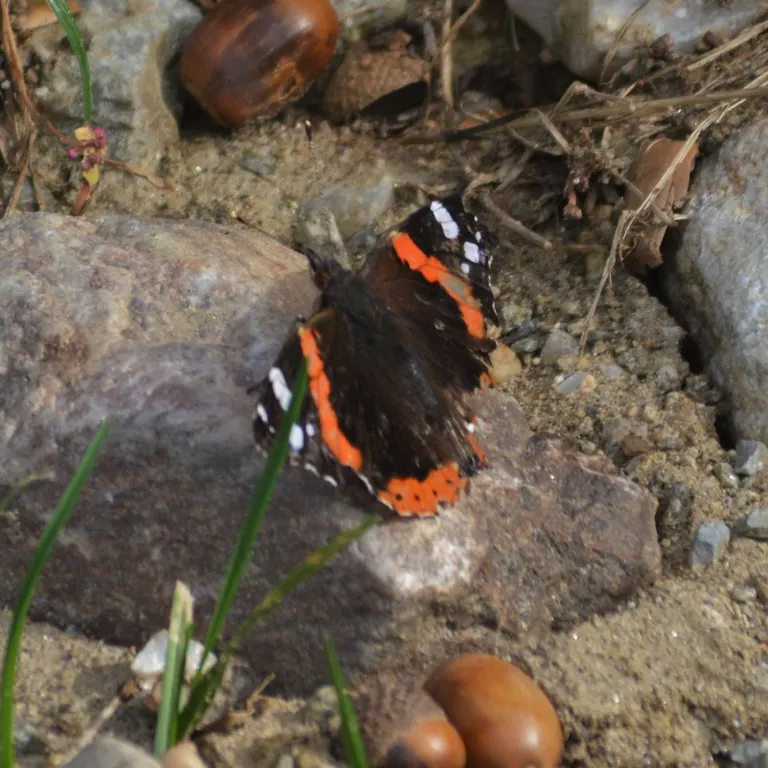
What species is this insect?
Vanessa atalanta
